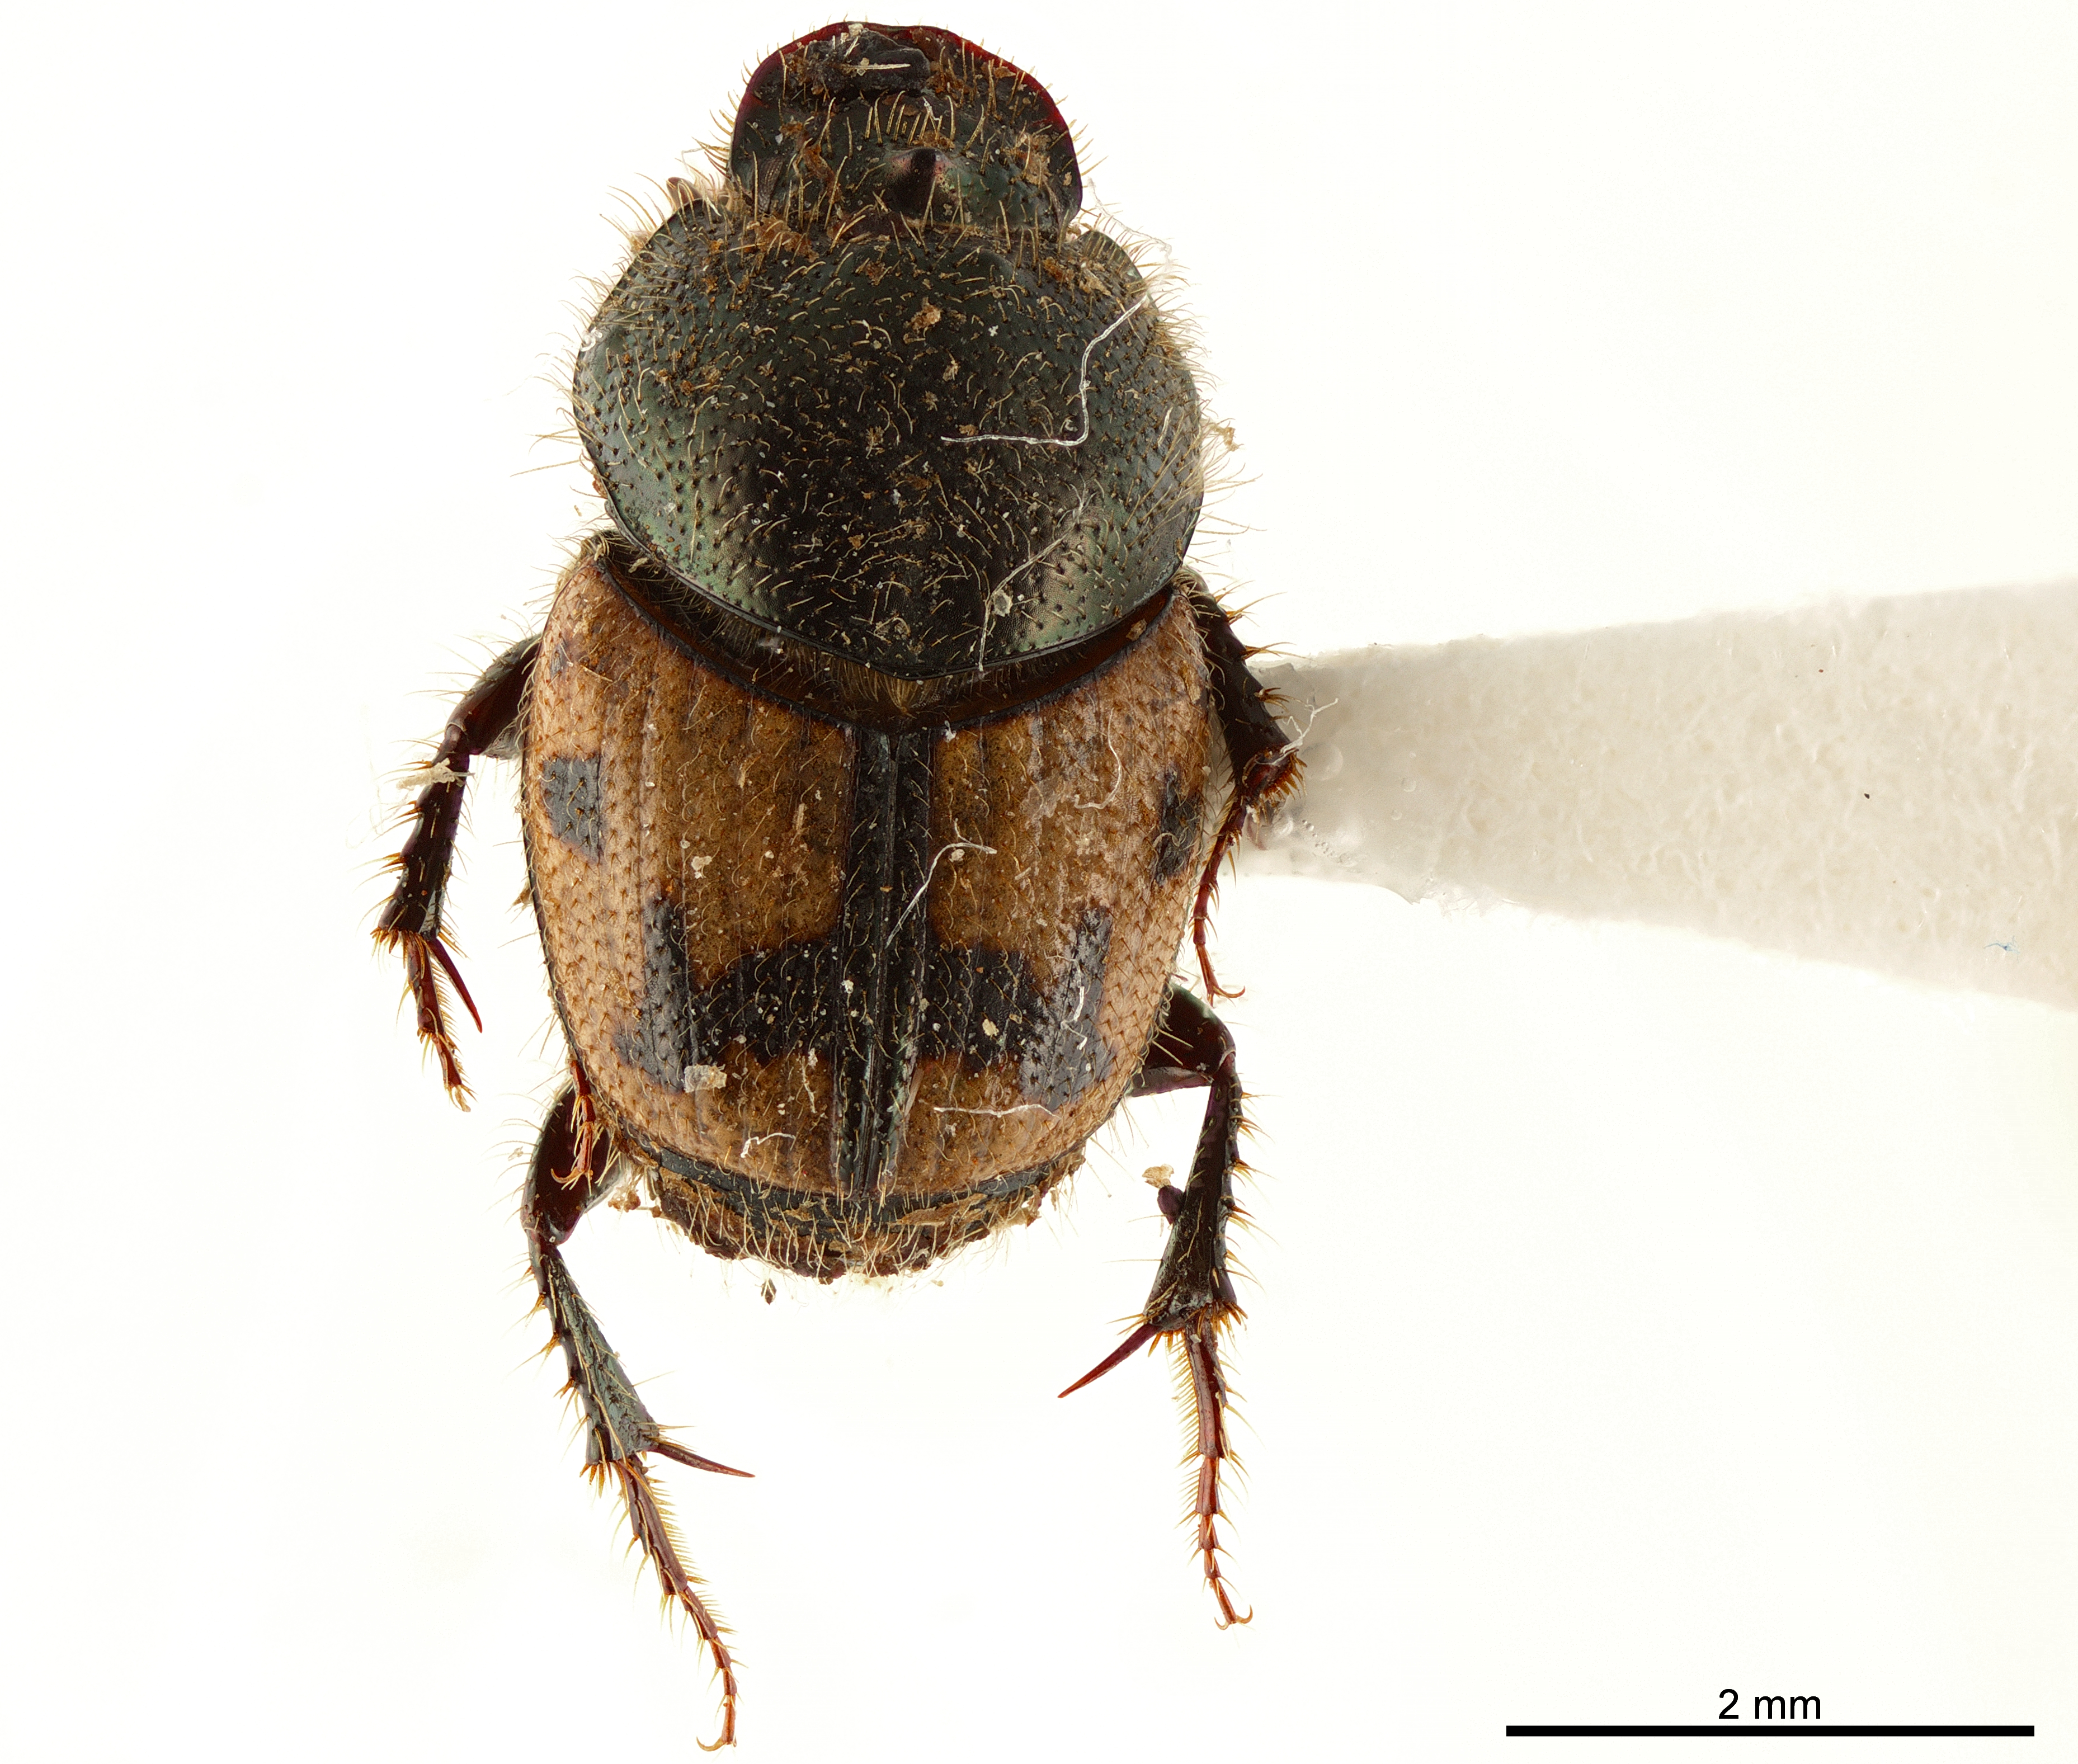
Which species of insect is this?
Onthophagus atrofasciatus
